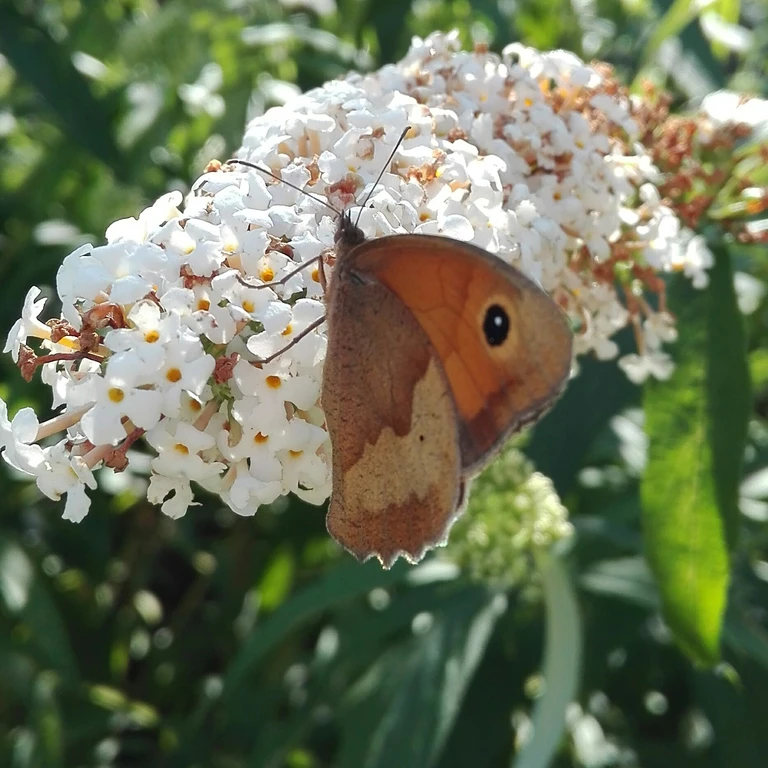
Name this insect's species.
Maniola jurtina
